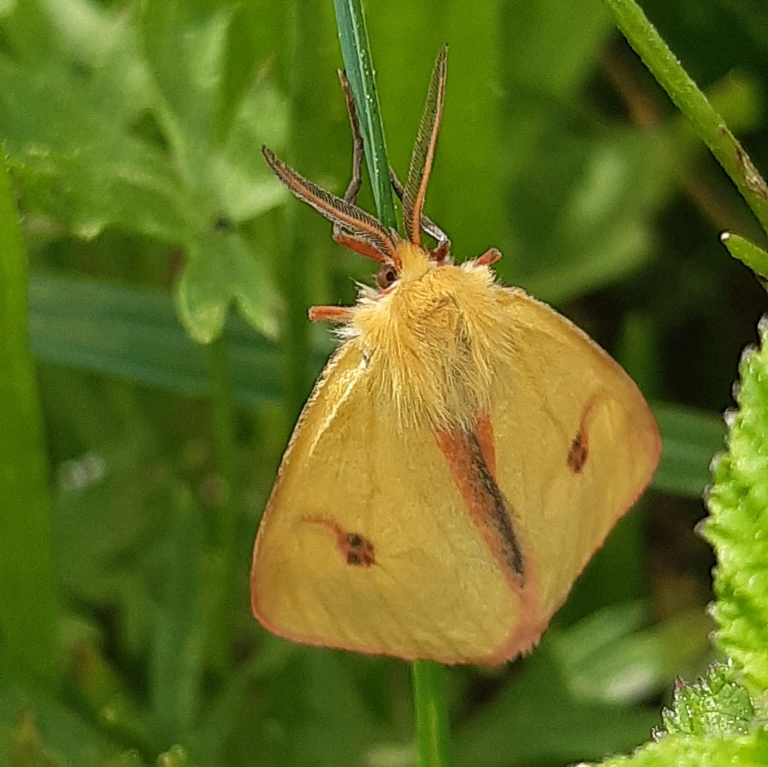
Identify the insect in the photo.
Diacrisia sannio
